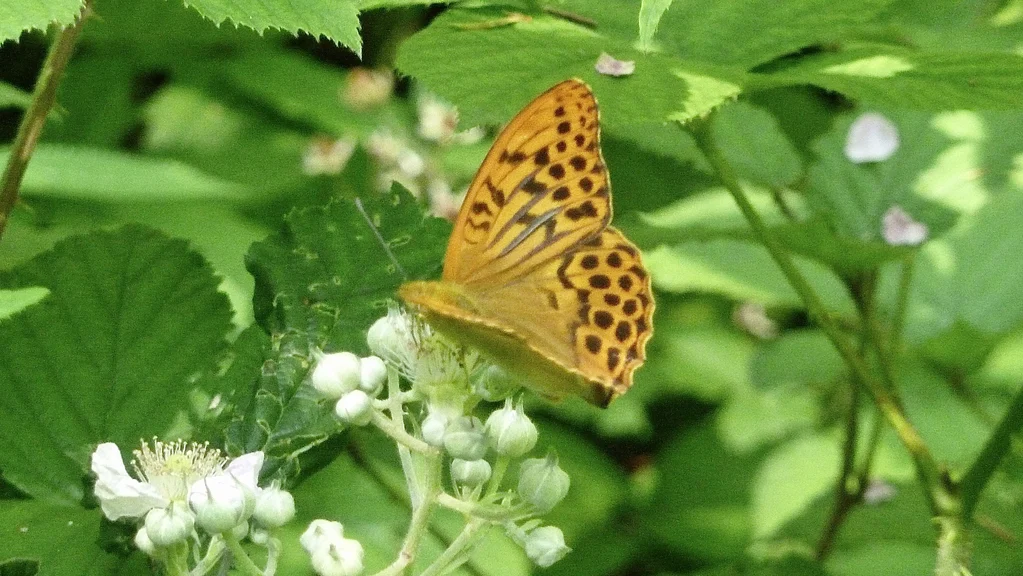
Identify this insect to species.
Argynnis paphia
